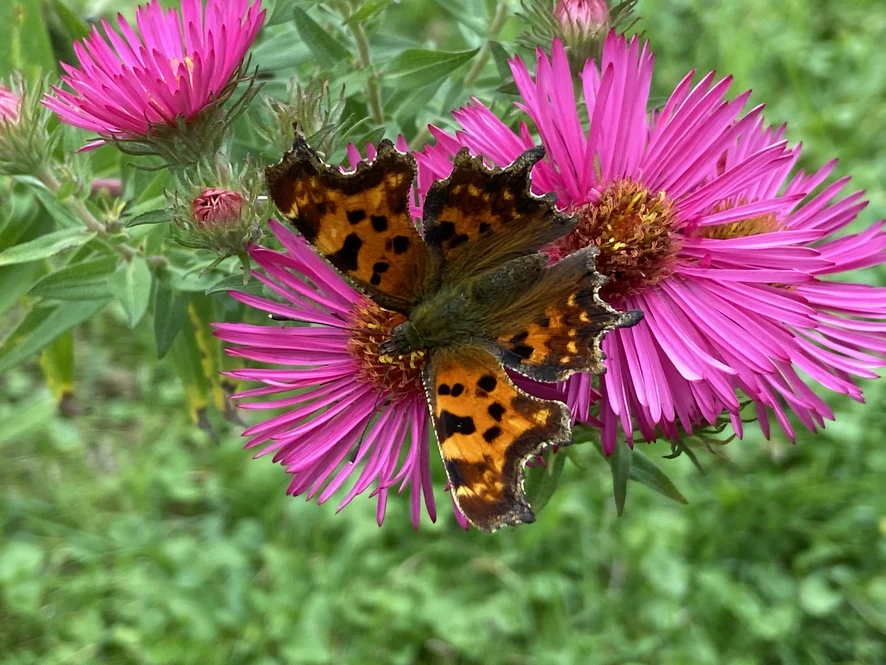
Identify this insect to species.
Polygonia c-album
